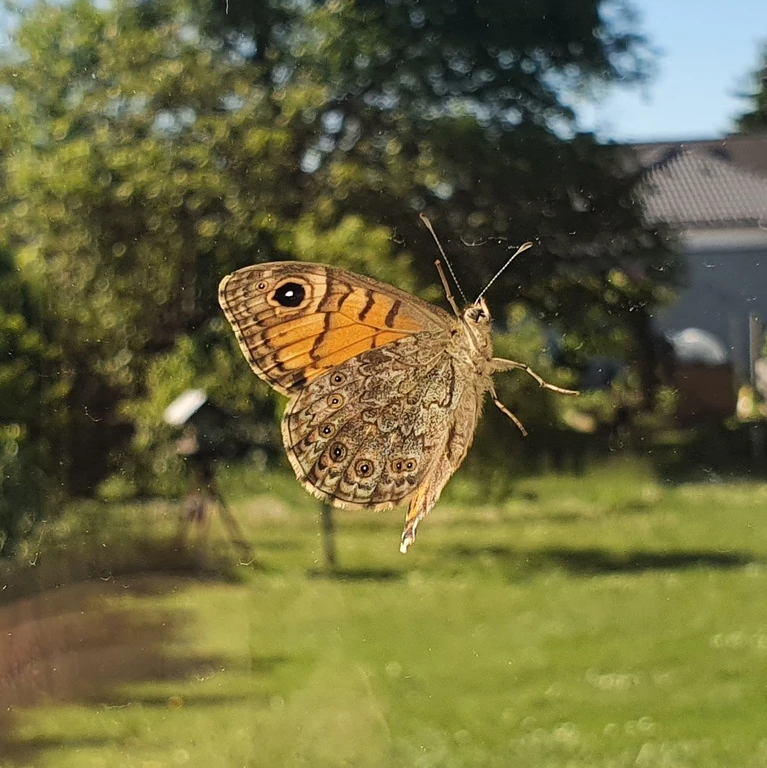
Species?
Lasiommata megera (also Pararge megera)
